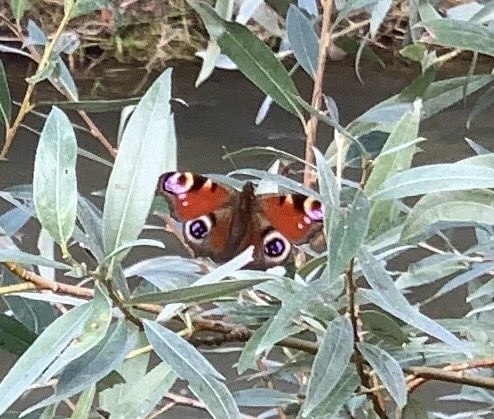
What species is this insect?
Aglais io
